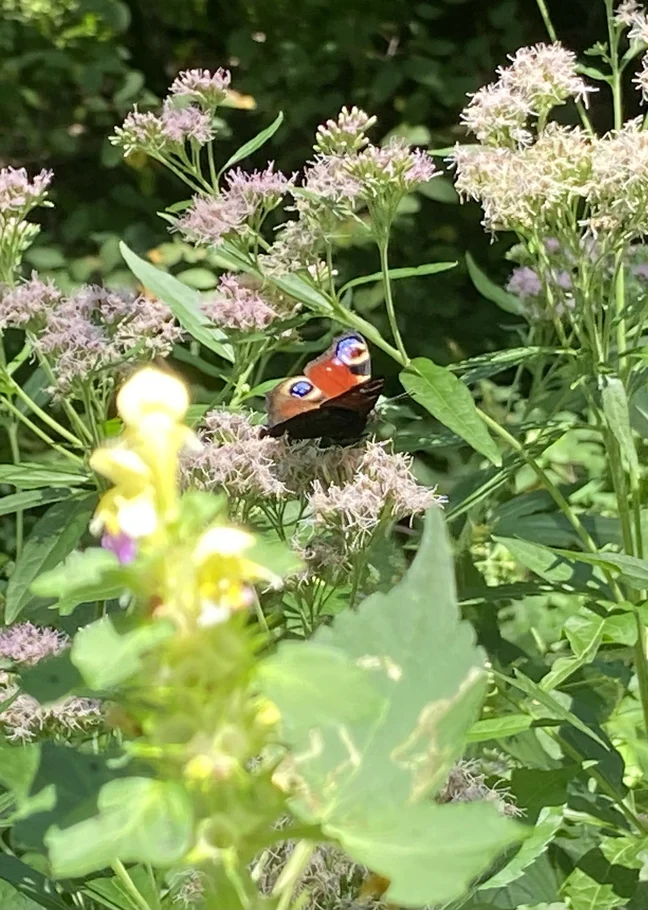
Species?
Aglais io
